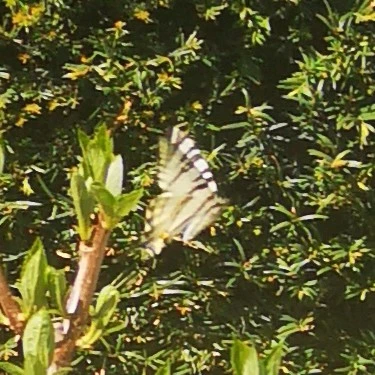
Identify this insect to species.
Iphiclides podalirius
